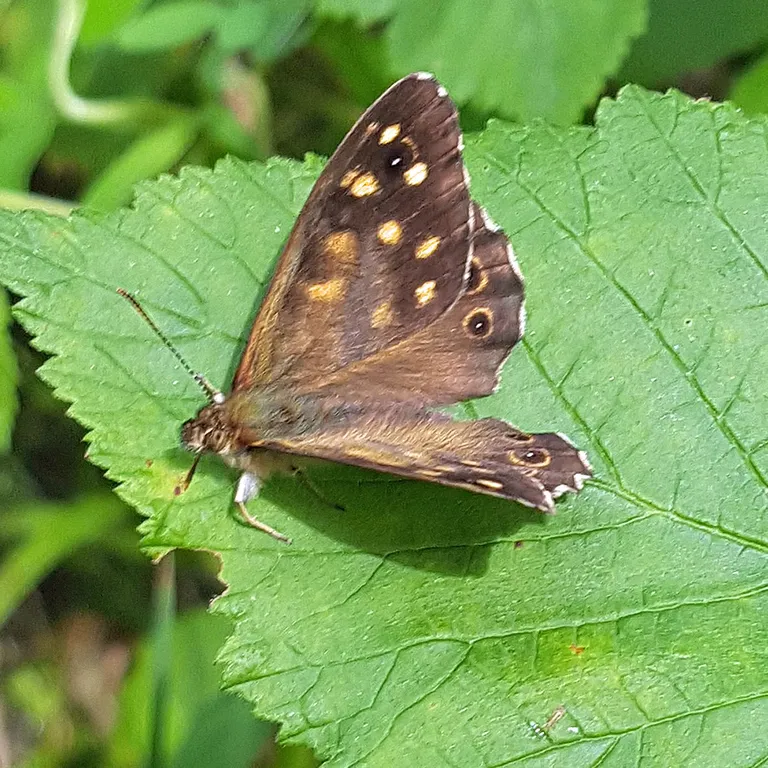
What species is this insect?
Pararge aegeria
